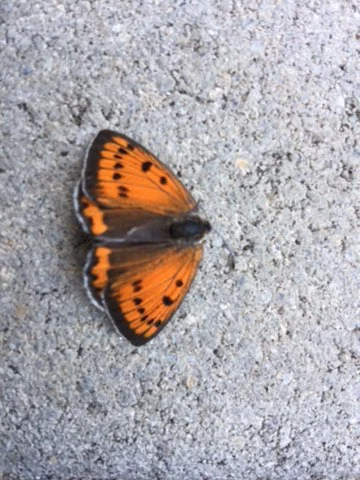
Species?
Lycaena dispar
